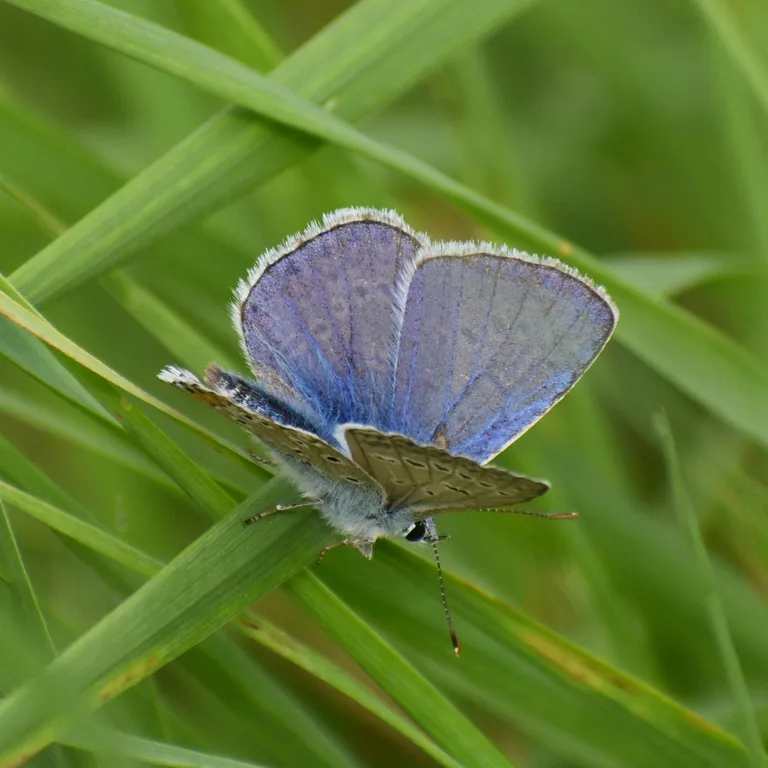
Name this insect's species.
Polyommatus icarus
